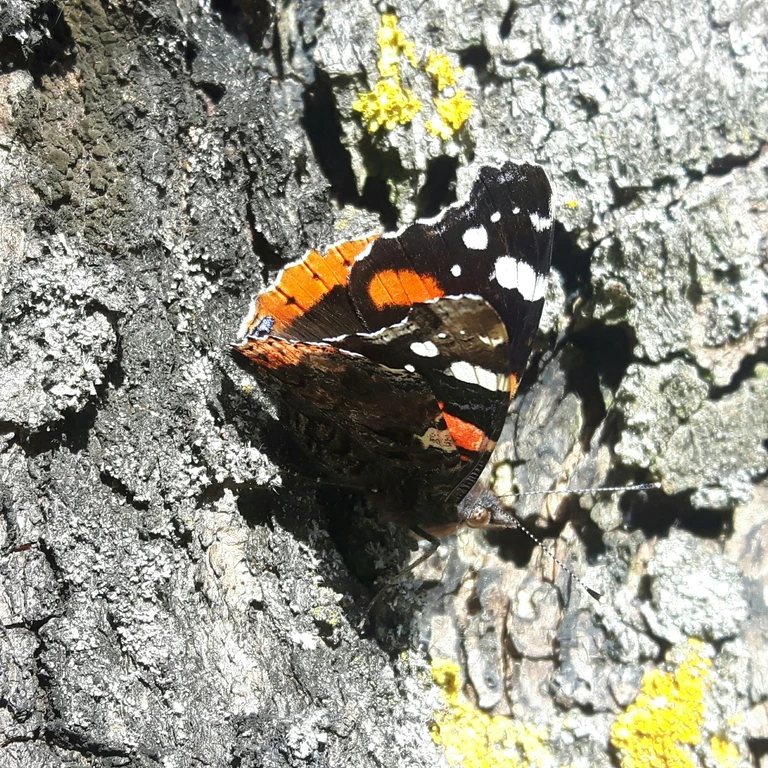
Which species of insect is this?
Vanessa atalanta
